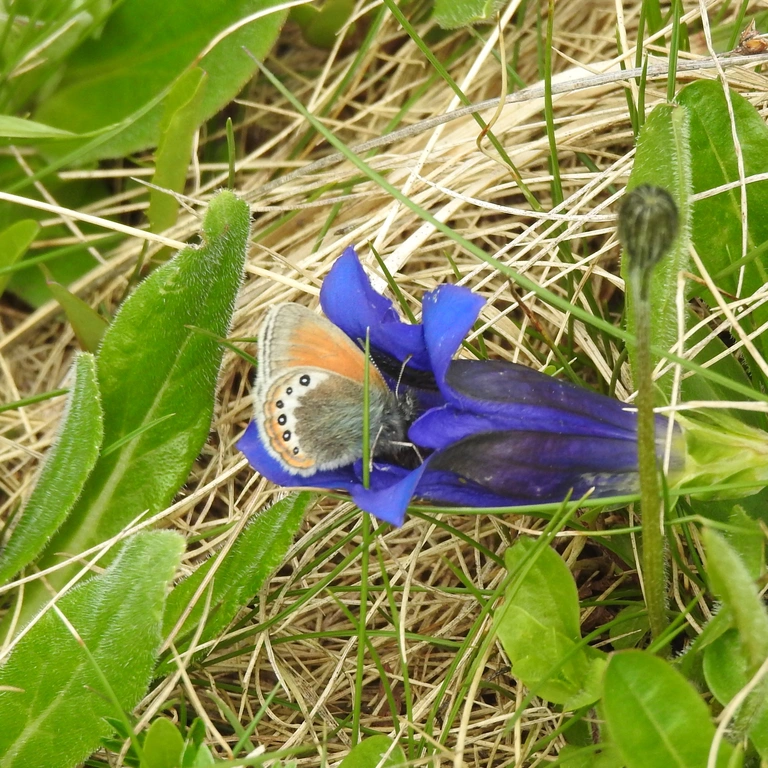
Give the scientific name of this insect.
Coenonympha gardetta
